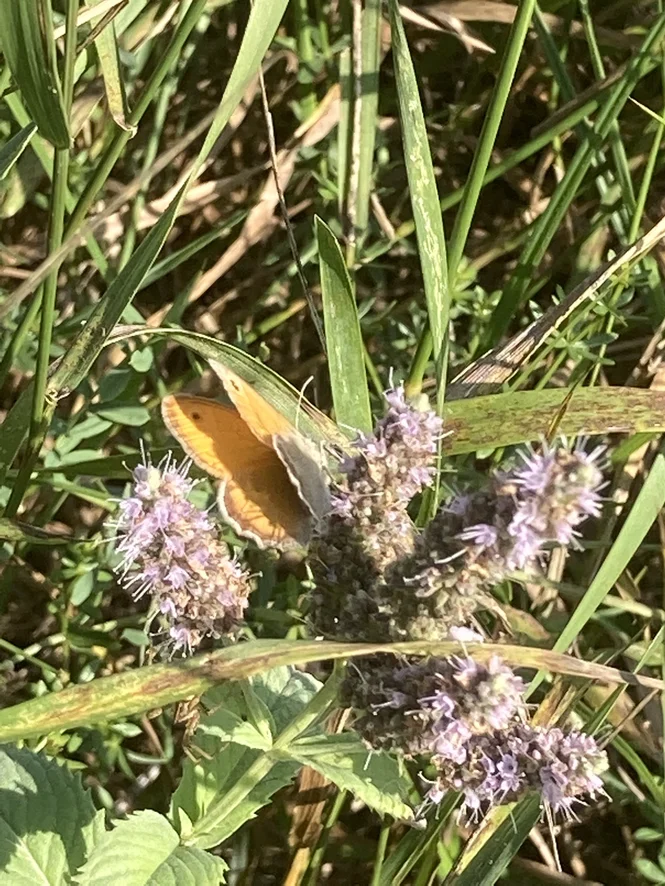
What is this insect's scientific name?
Coenonympha pamphilus
